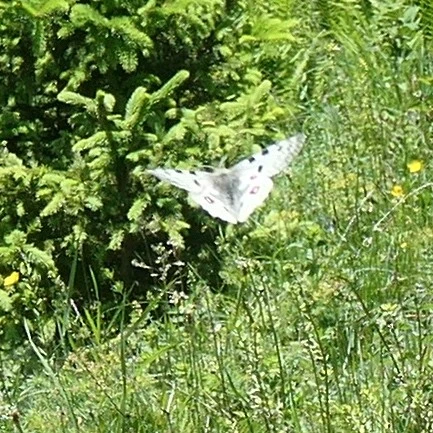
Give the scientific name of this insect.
Parnassius apollo
